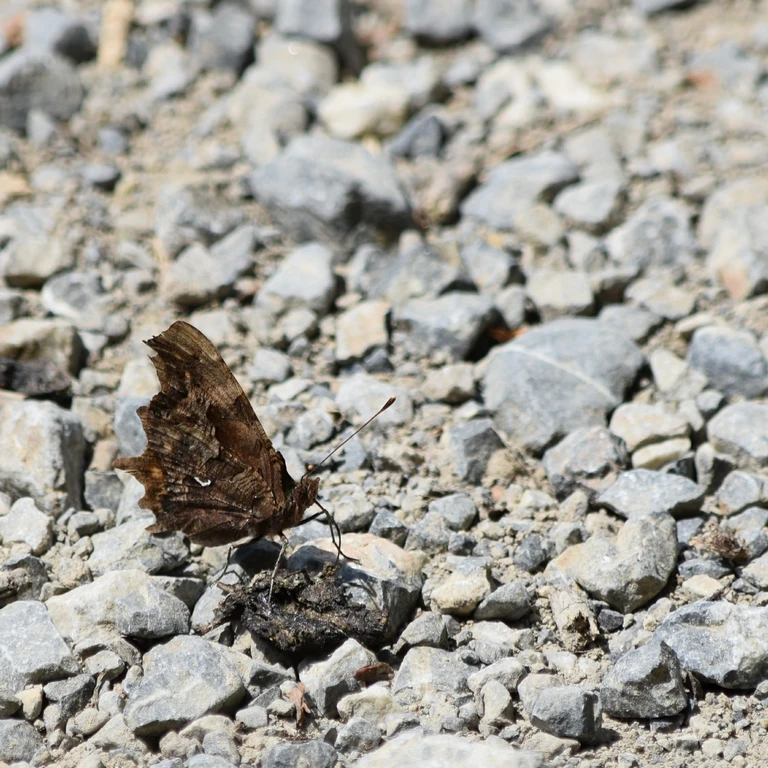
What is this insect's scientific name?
Polygonia c-album
